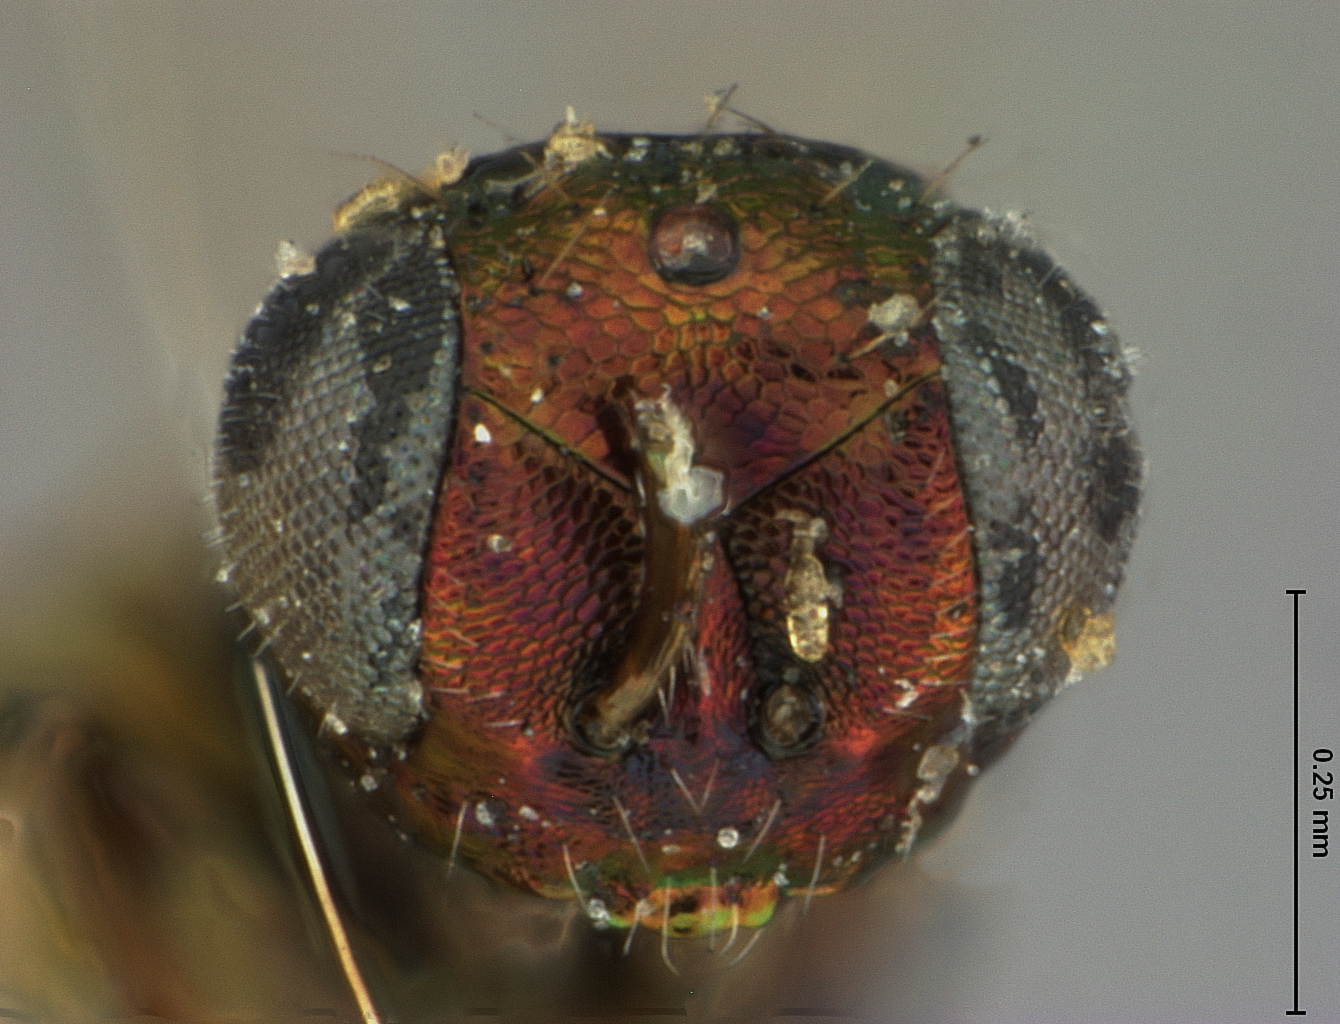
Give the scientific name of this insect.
Asecodes quercicola
